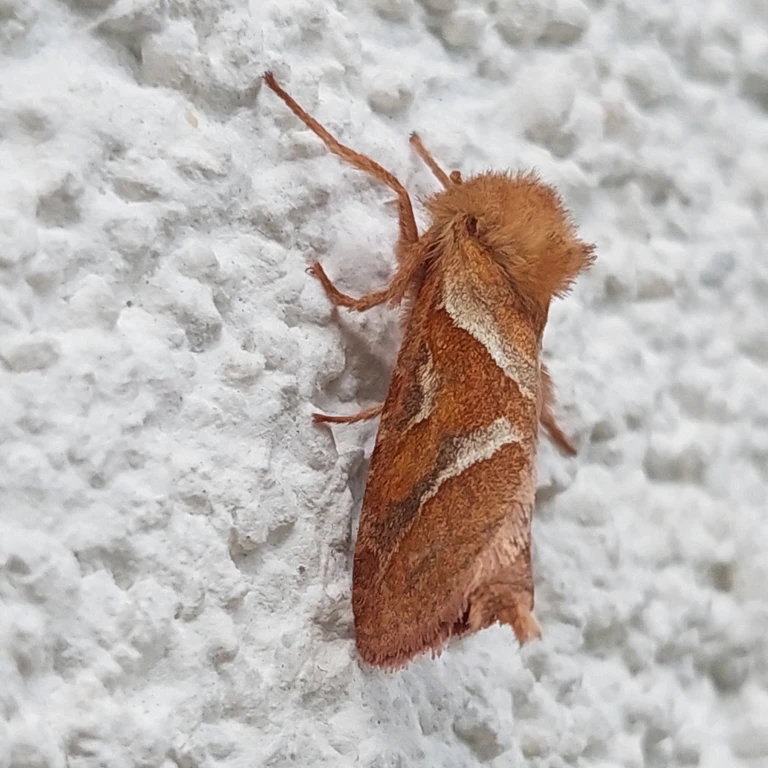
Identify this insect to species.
Triodia sylvina
